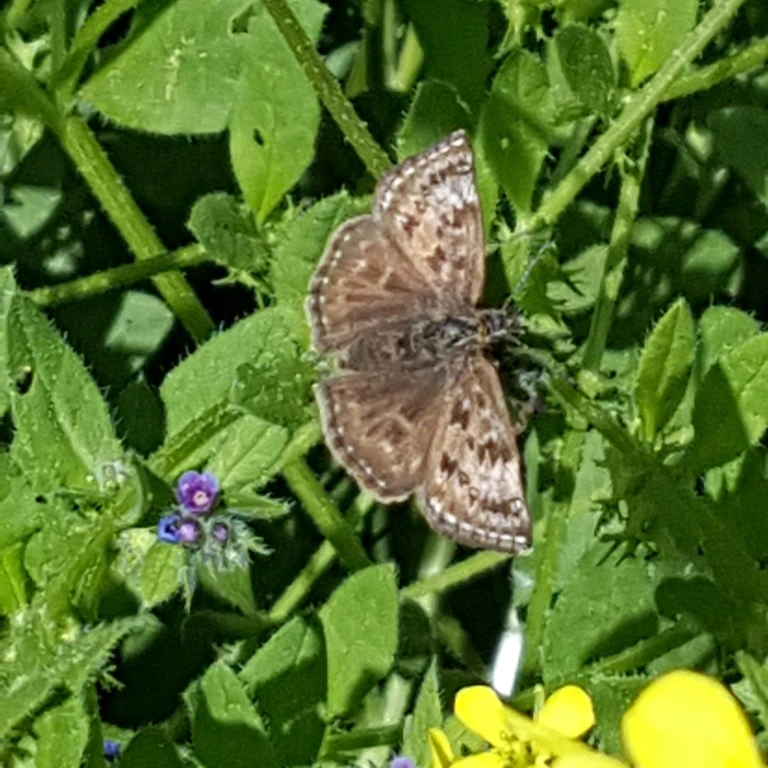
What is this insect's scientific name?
Erynnis tages
